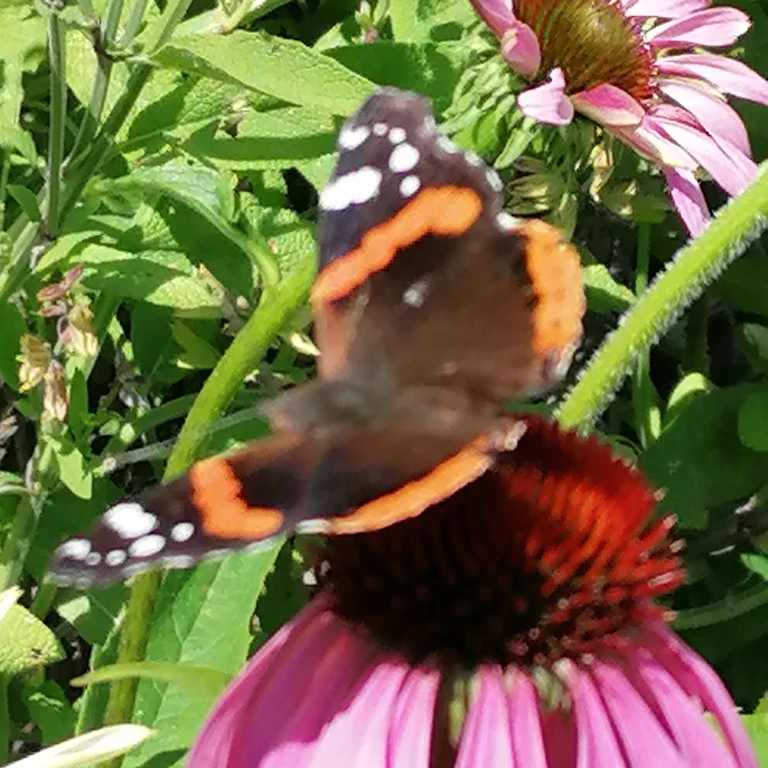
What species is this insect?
Vanessa atalanta
